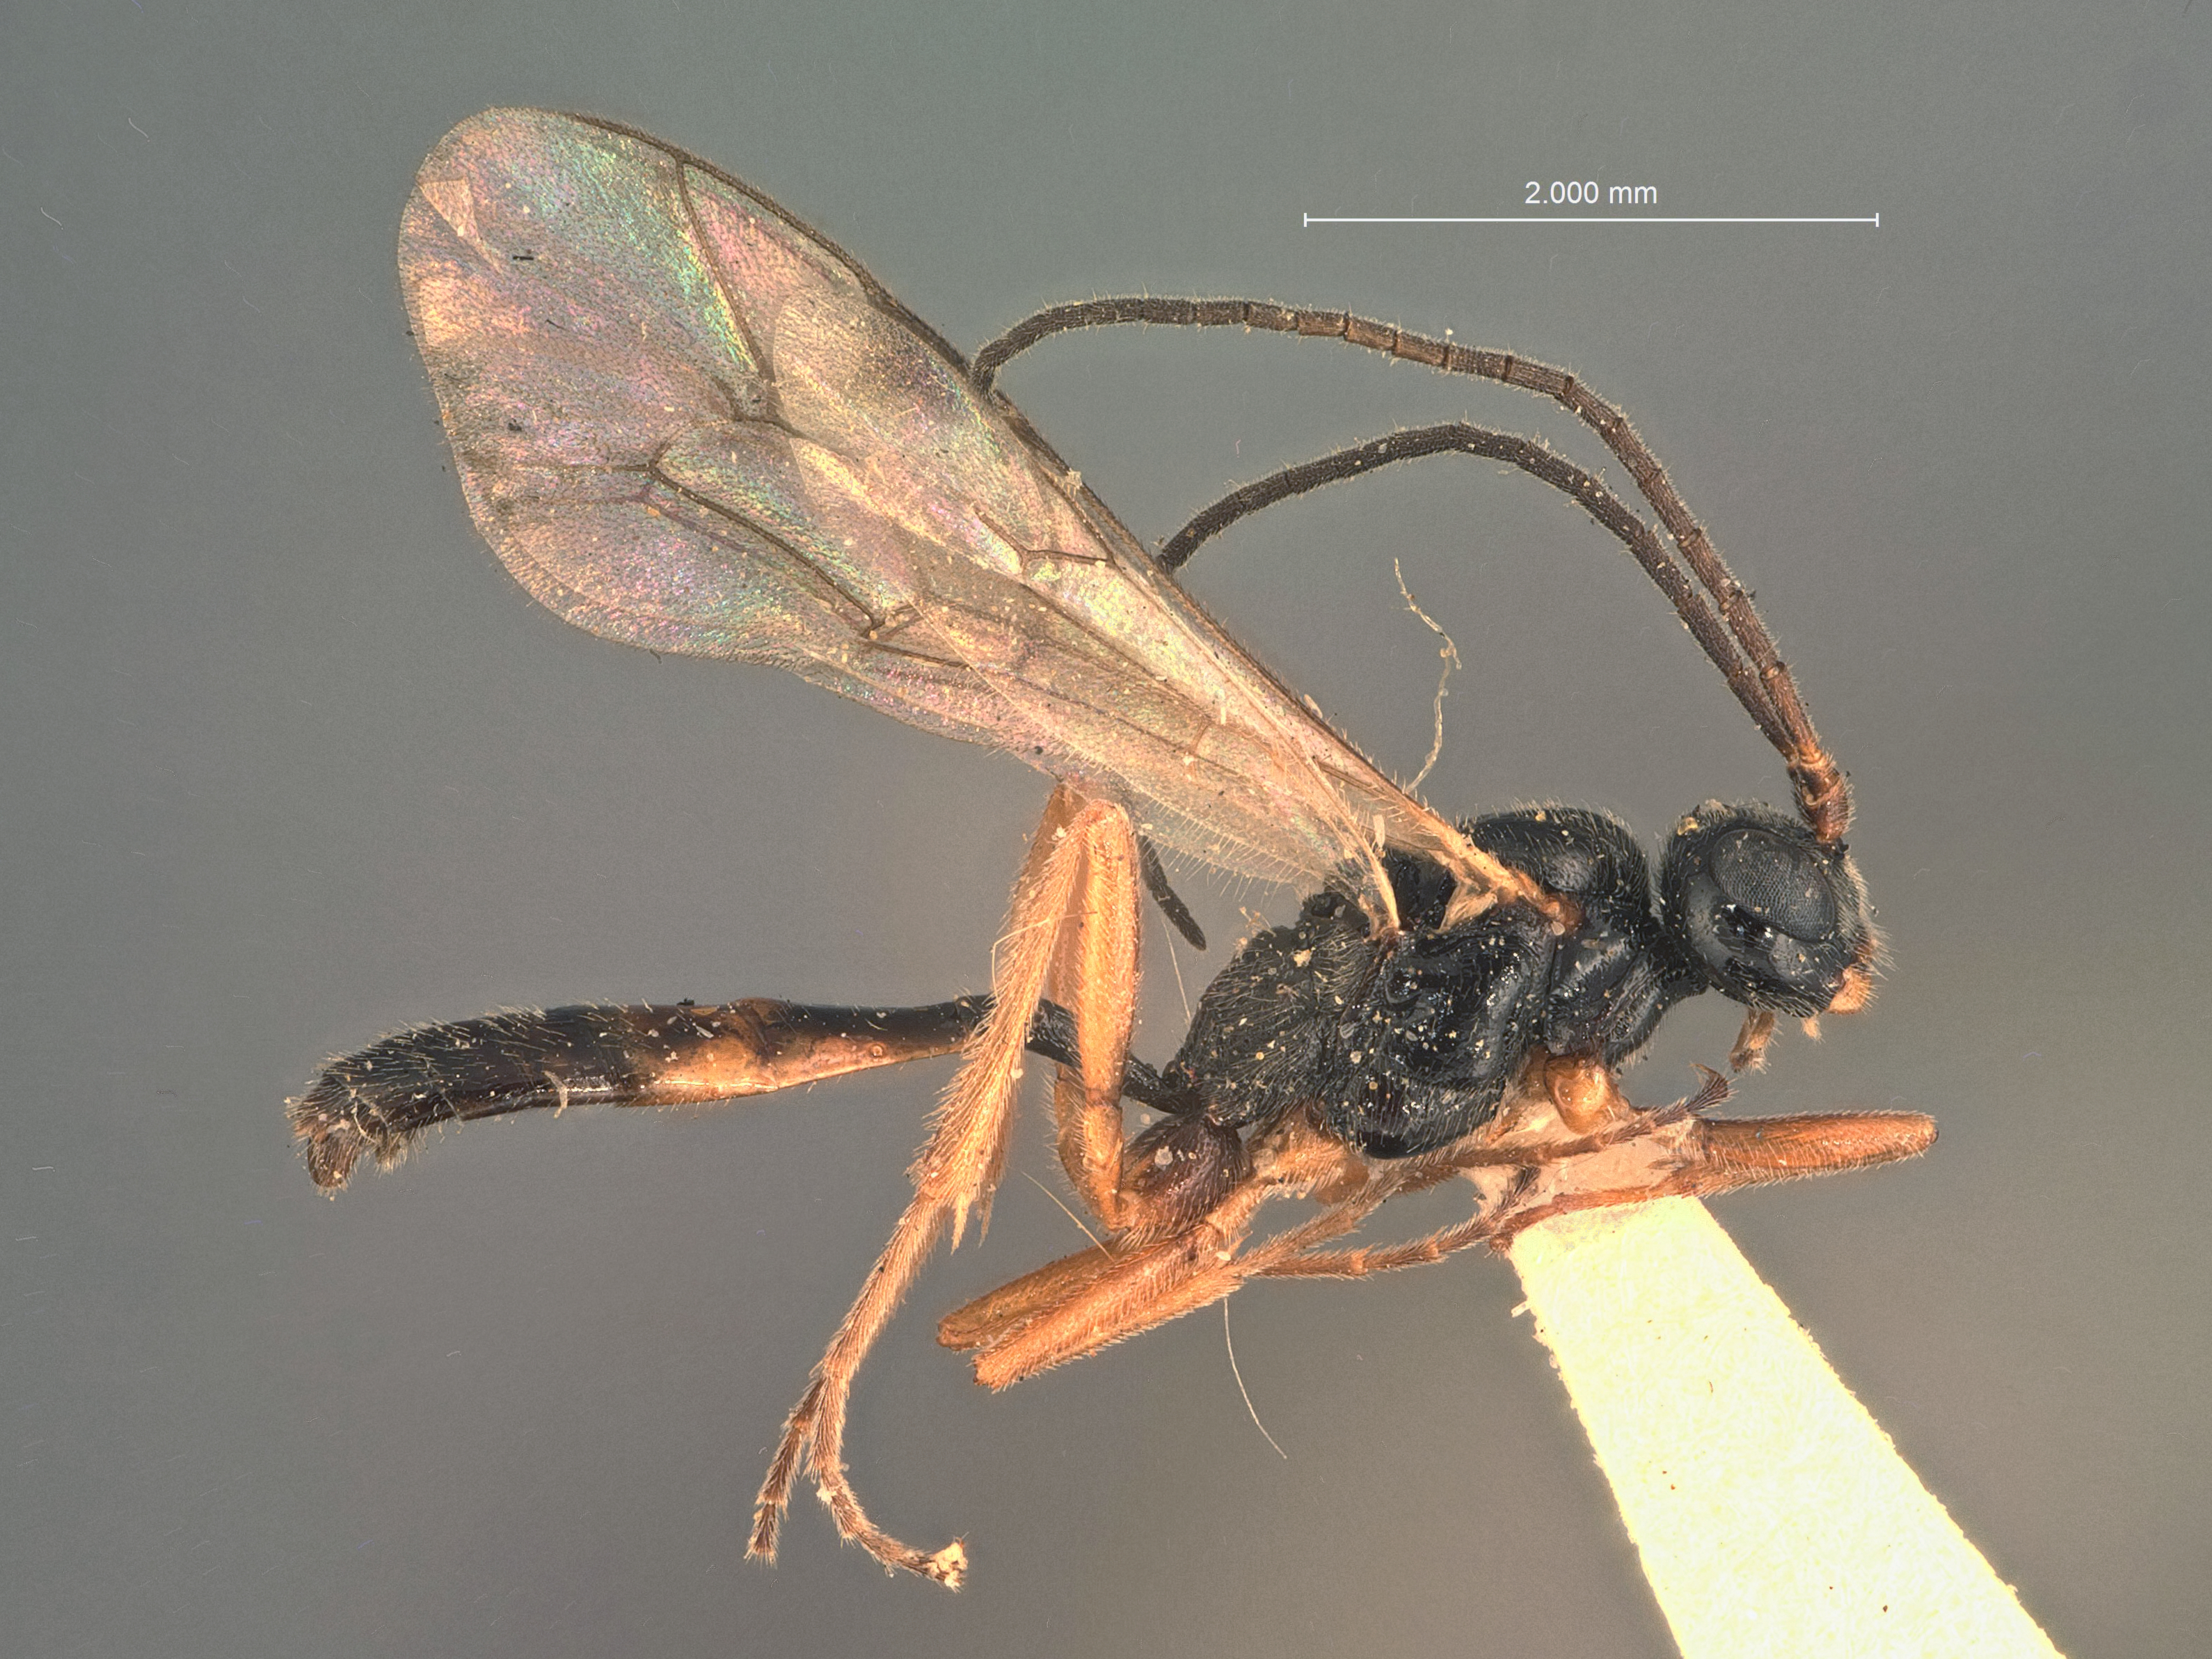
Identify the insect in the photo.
Exolytus seldoviae
